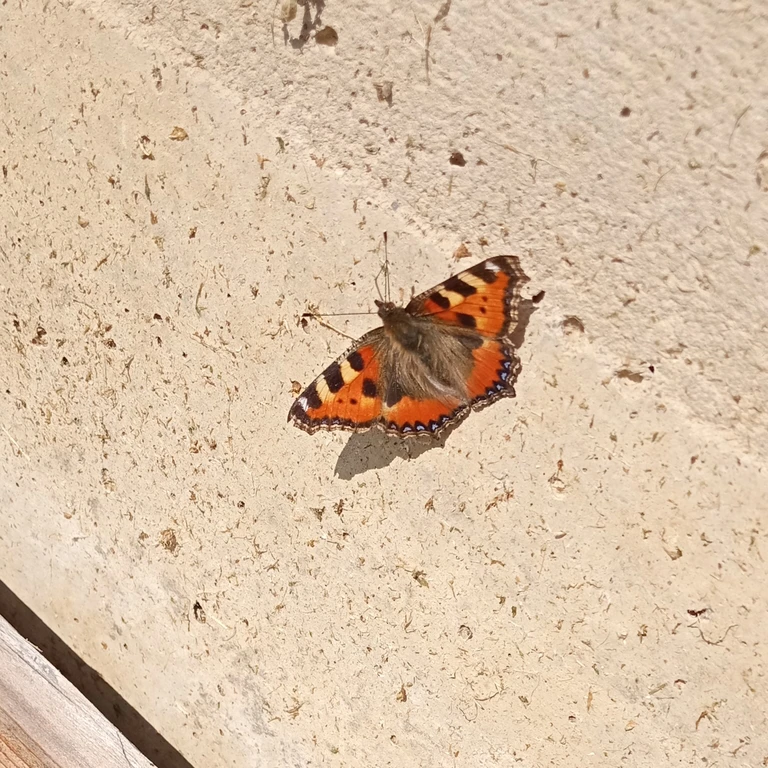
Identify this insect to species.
Aglais urticae
